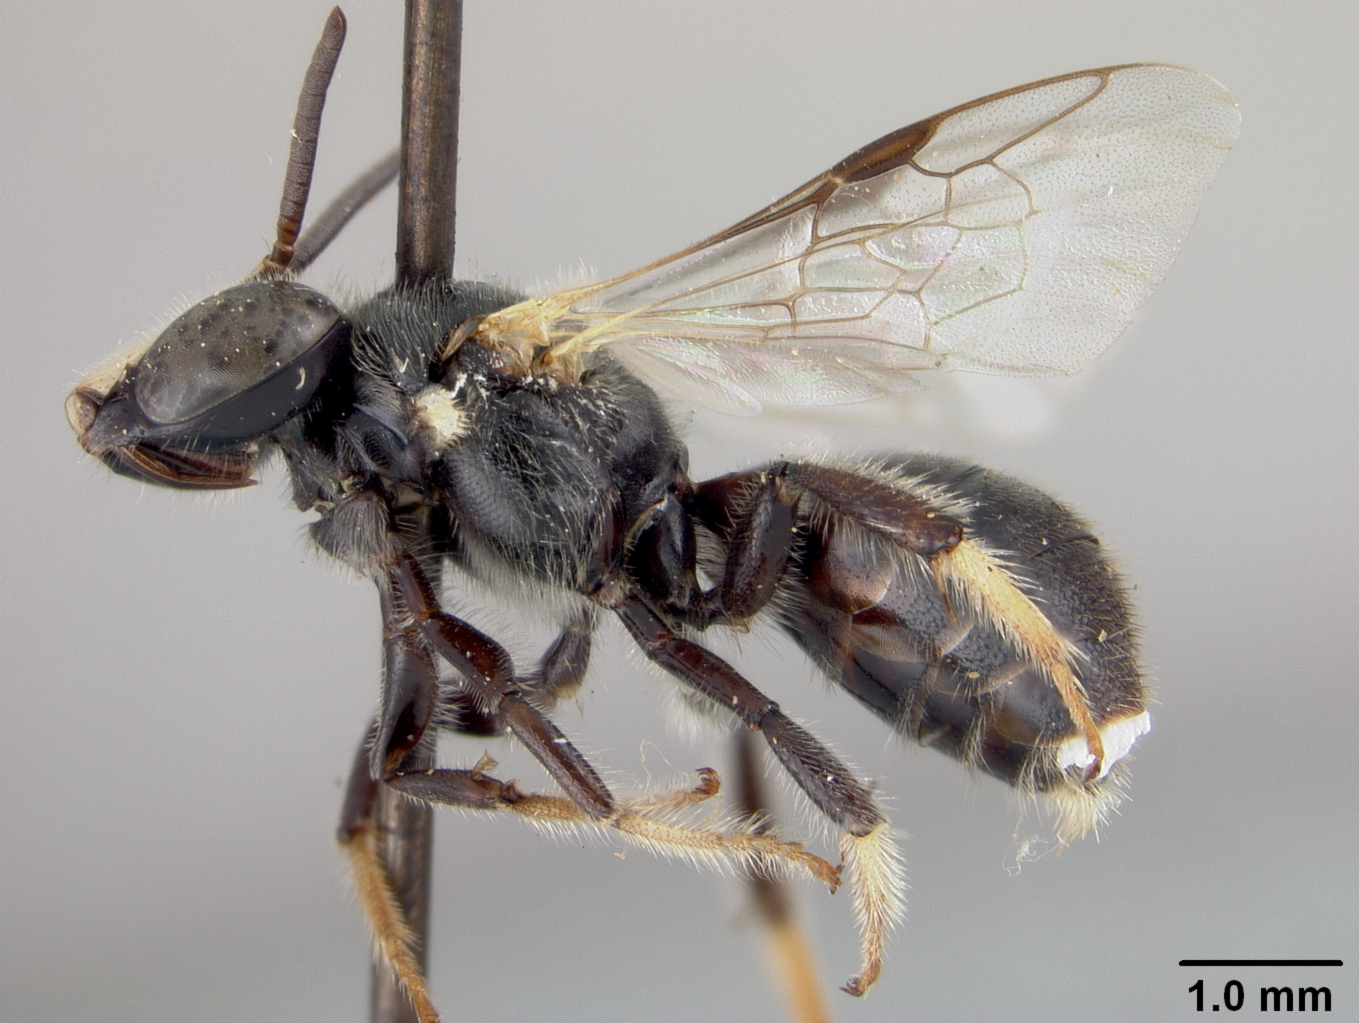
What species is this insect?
Allodape clarissima
